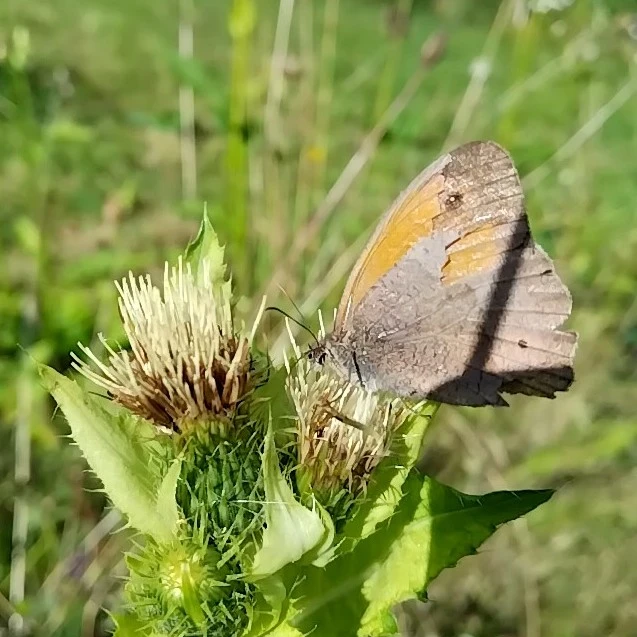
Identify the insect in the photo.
Maniola jurtina
